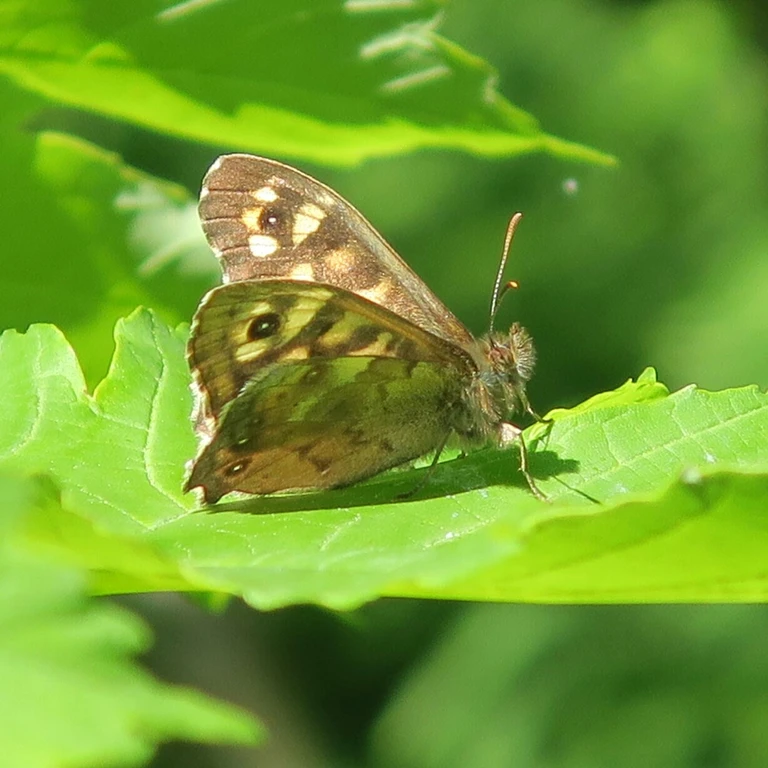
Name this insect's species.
Pararge aegeria
